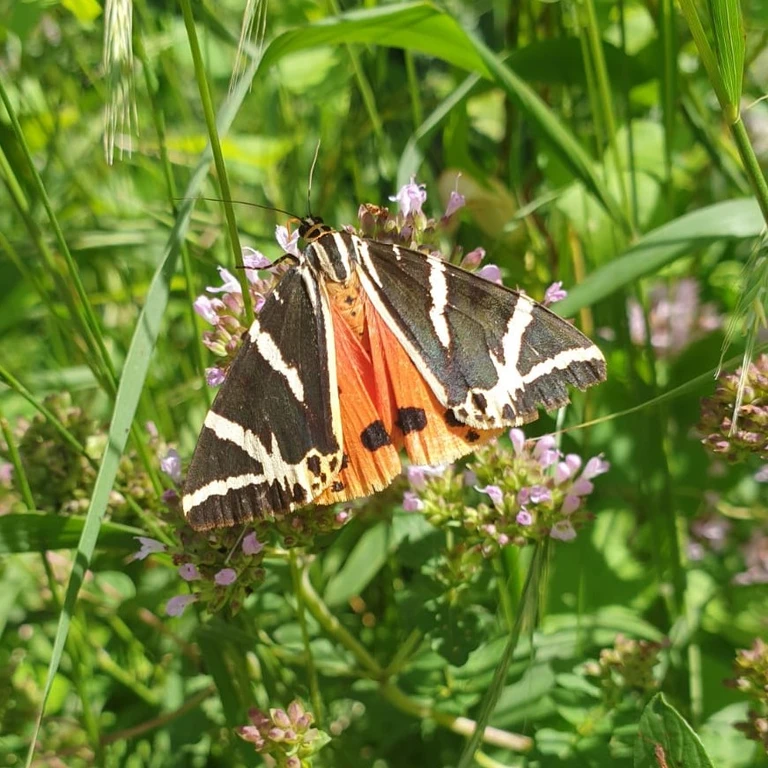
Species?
Euplagia quadripunctaria
